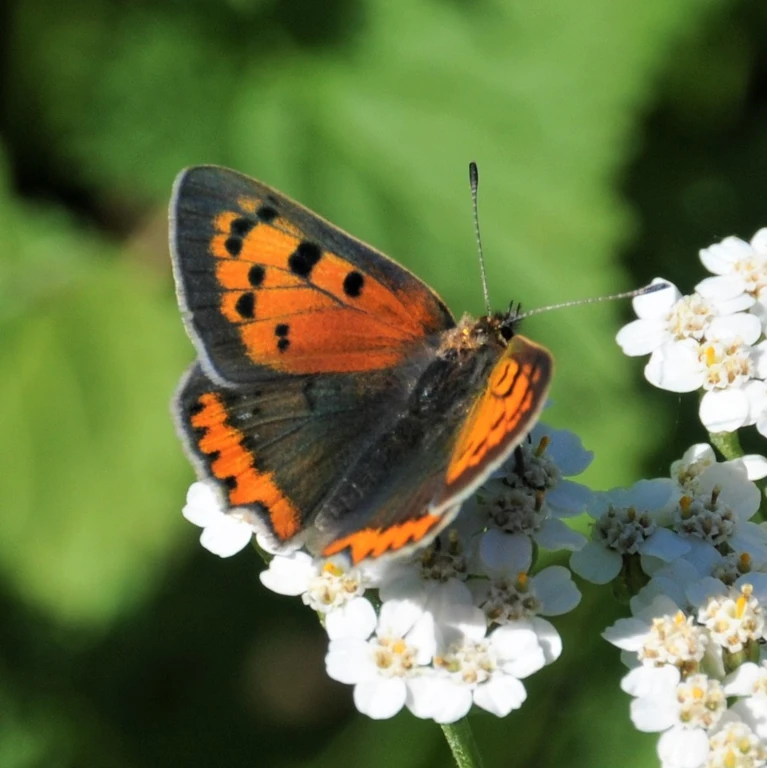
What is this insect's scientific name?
Lycaena phlaeas
